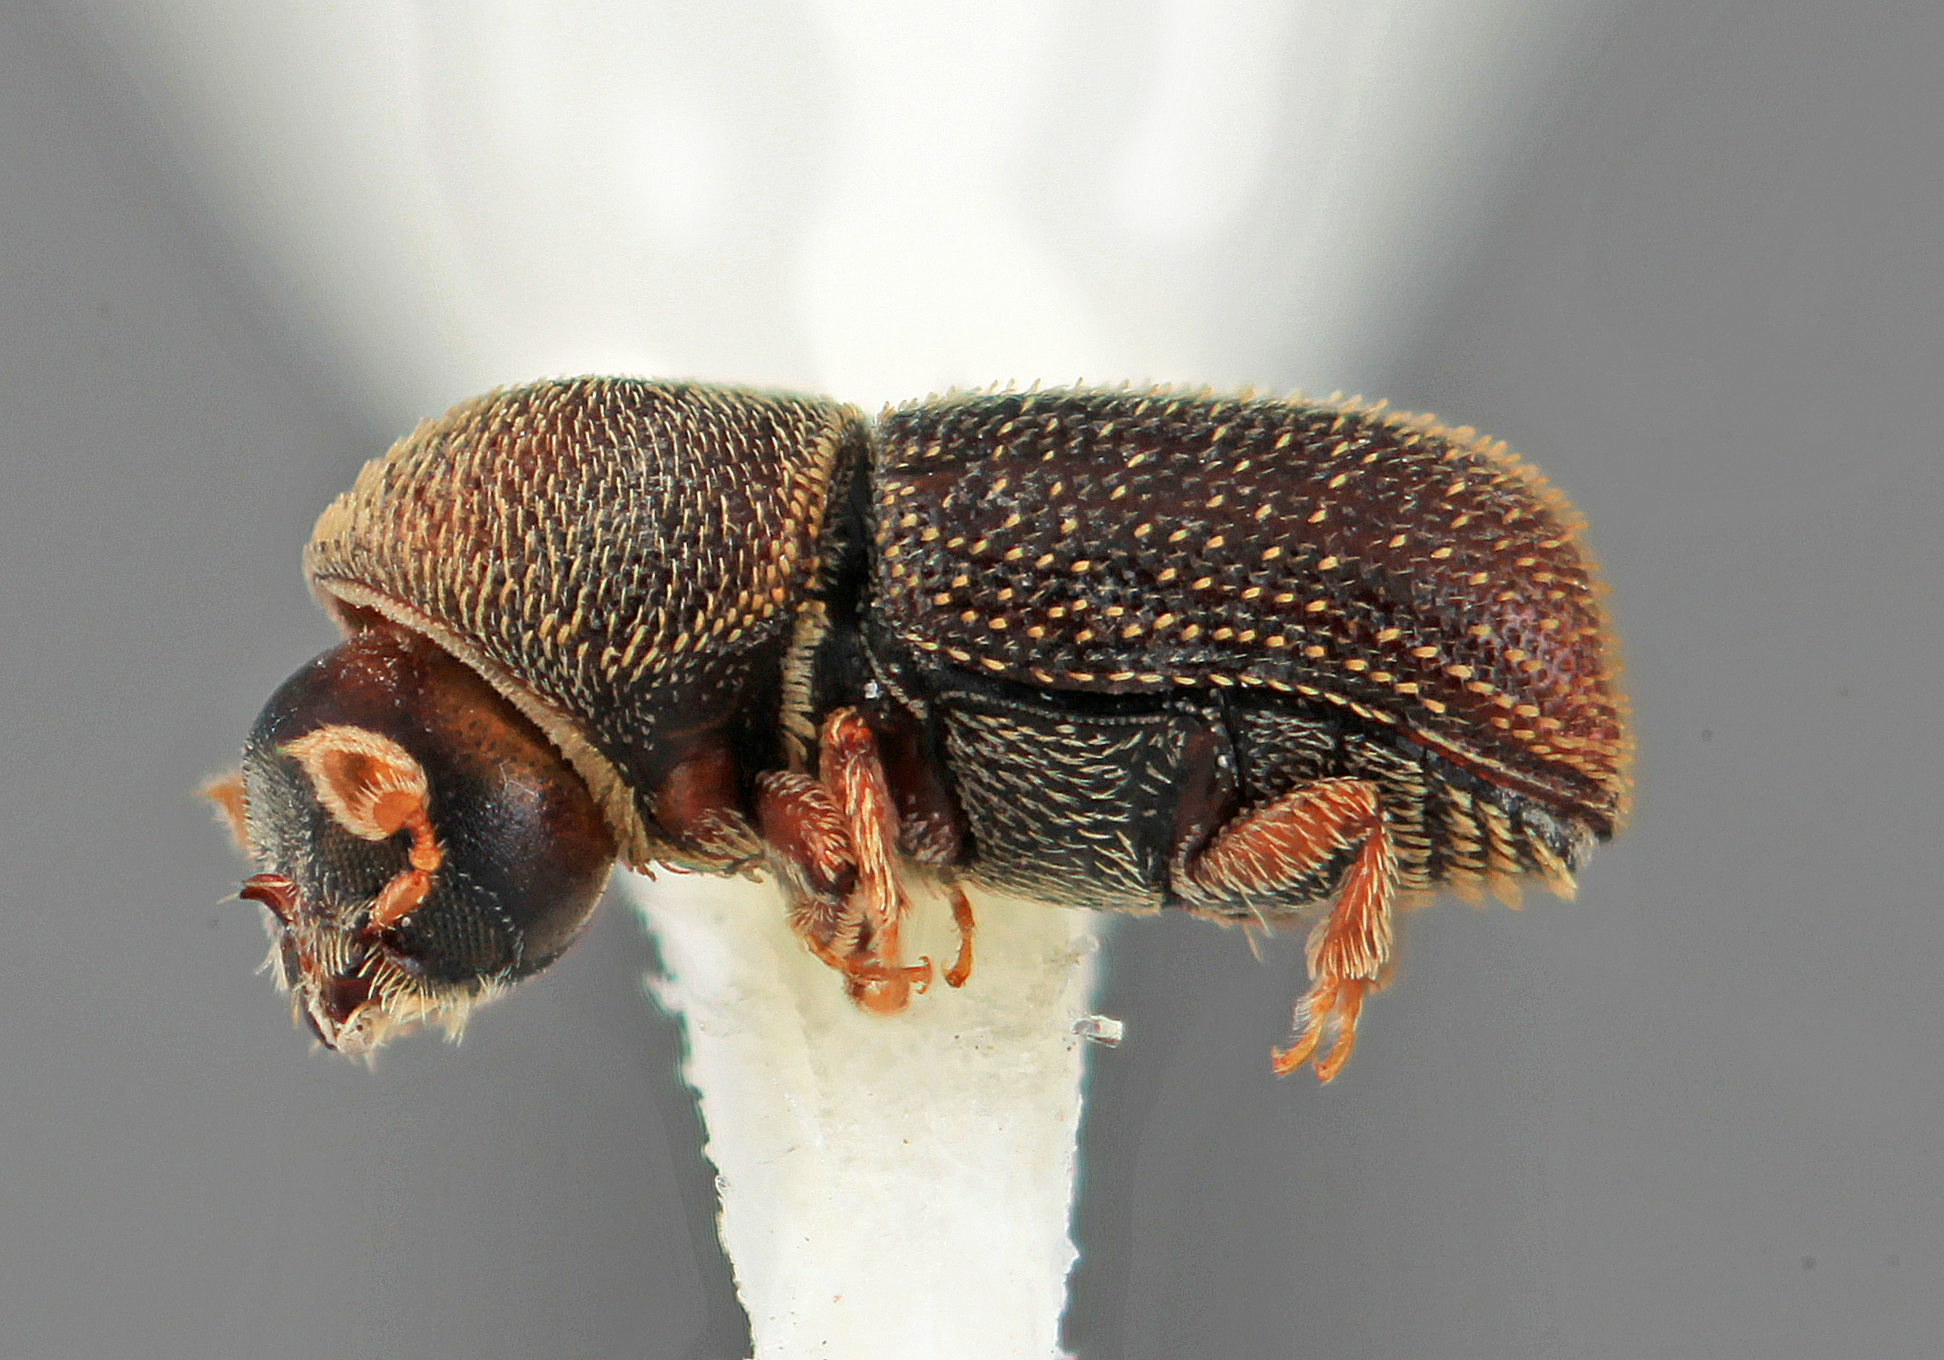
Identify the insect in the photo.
Styphlosoma subulatum
